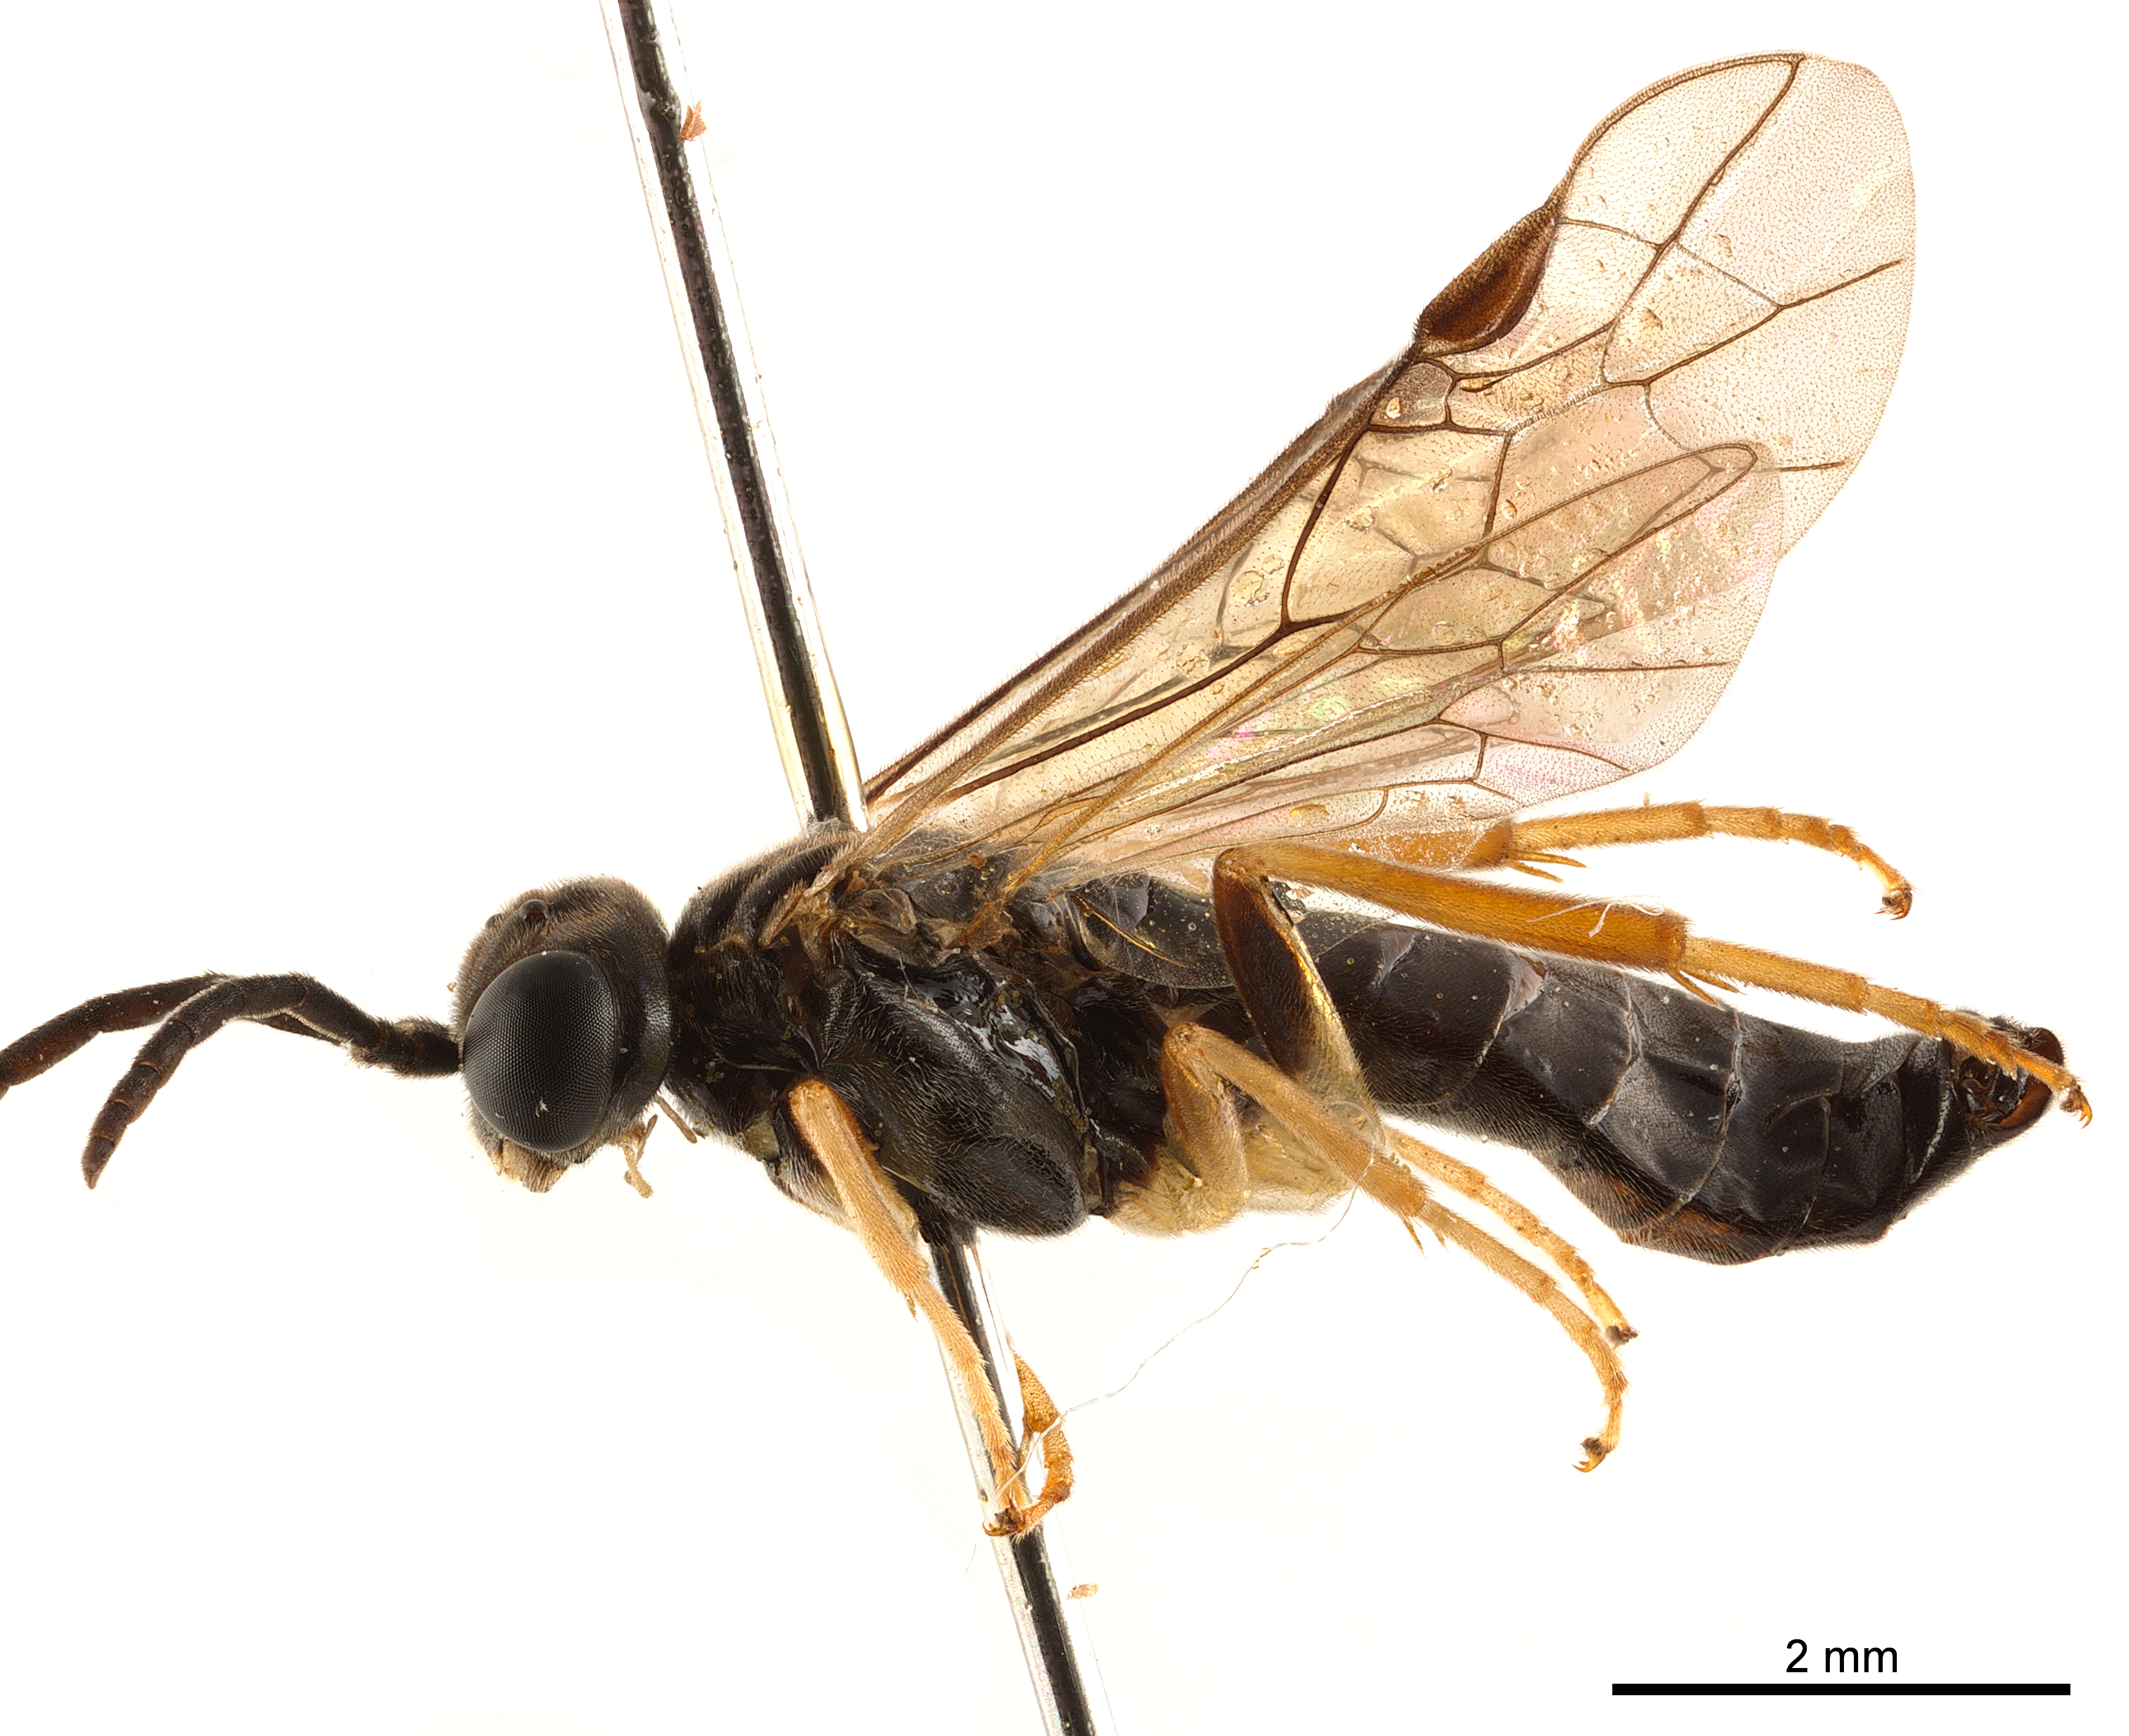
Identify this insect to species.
Clypea sinica
